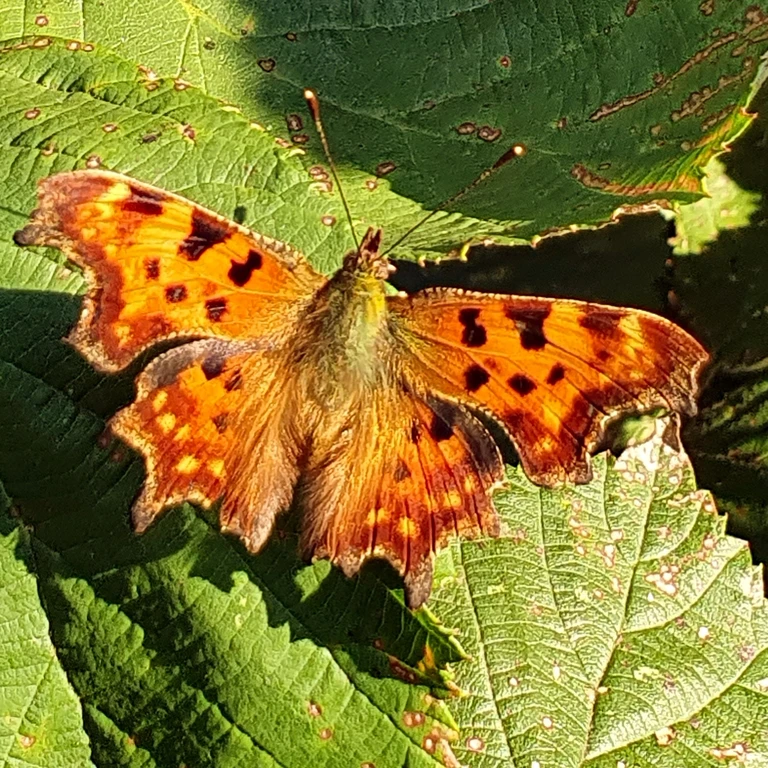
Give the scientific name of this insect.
Polygonia c-album
